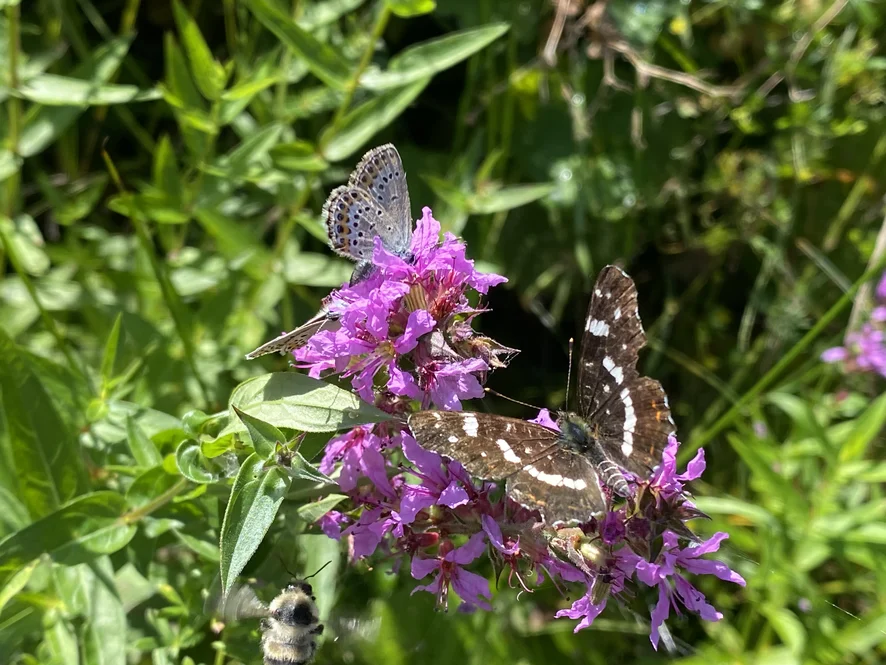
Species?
Araschnia levana
